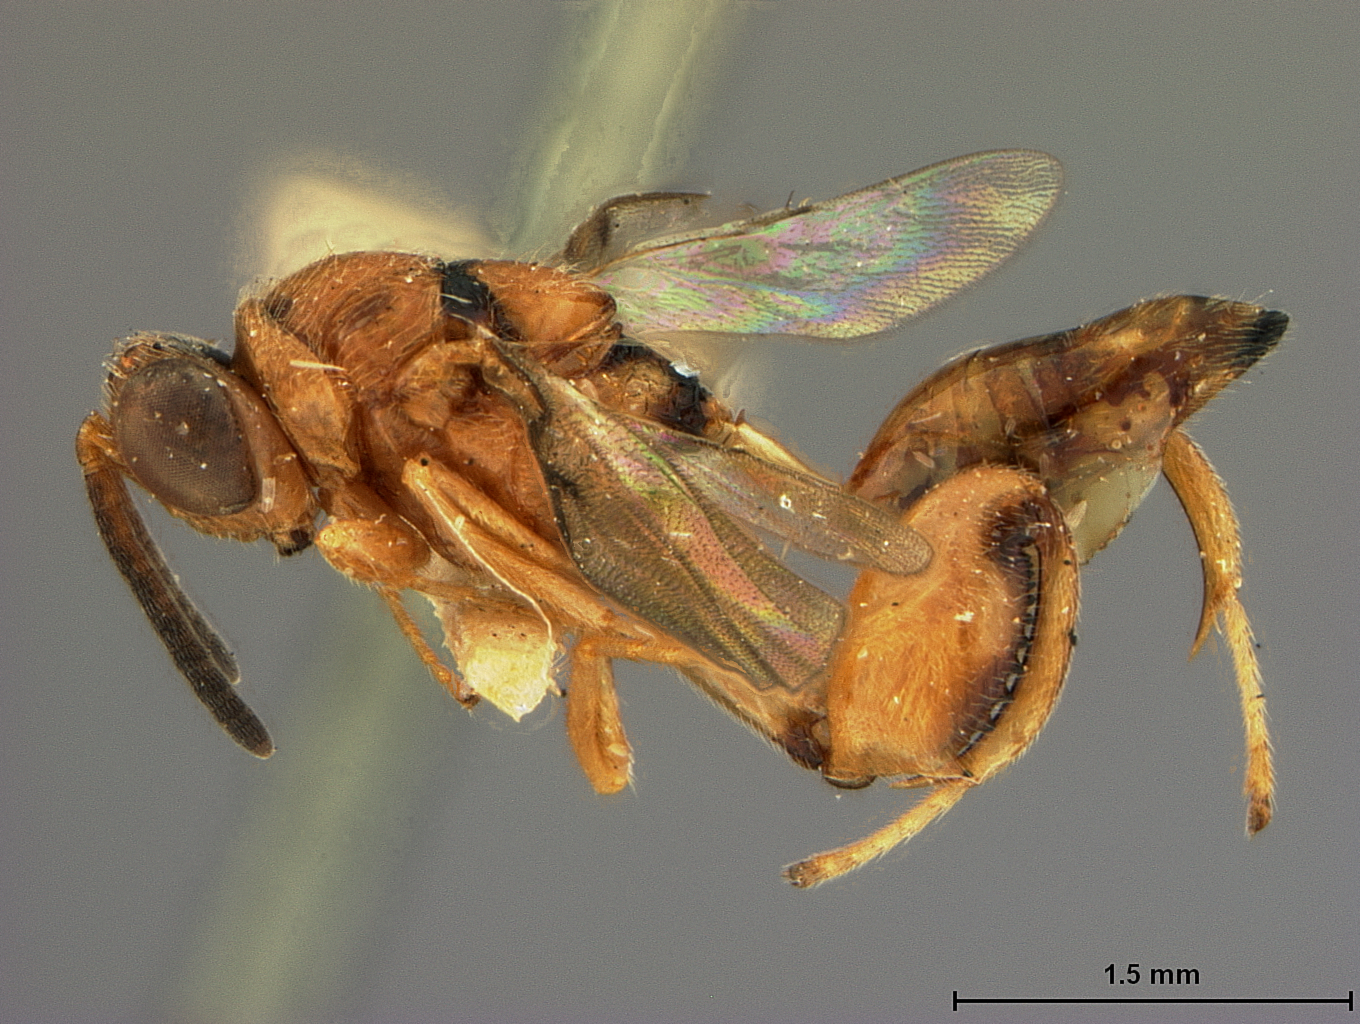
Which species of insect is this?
Spilochalcis meridionalis
